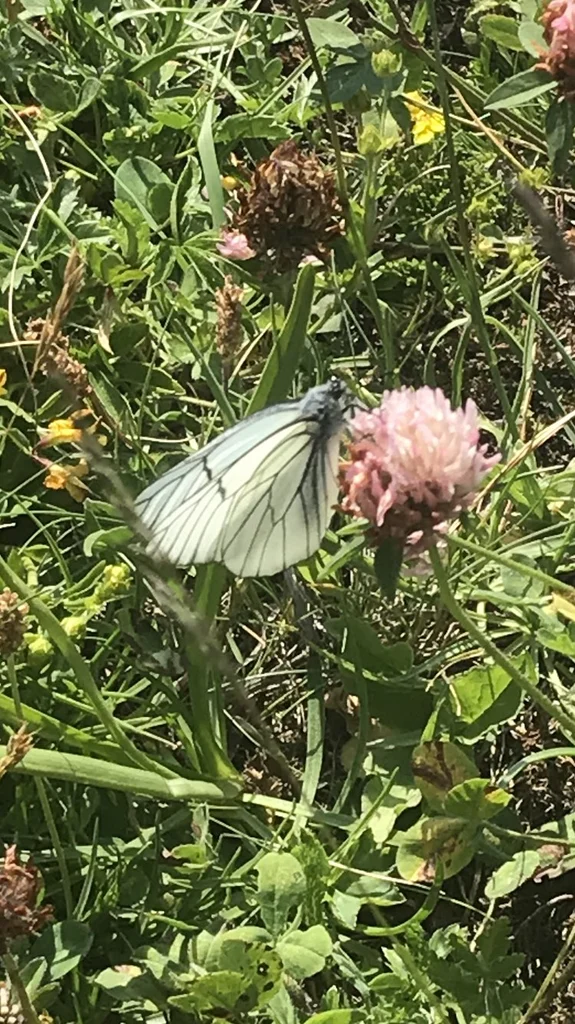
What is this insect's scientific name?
Aporia crataegi
